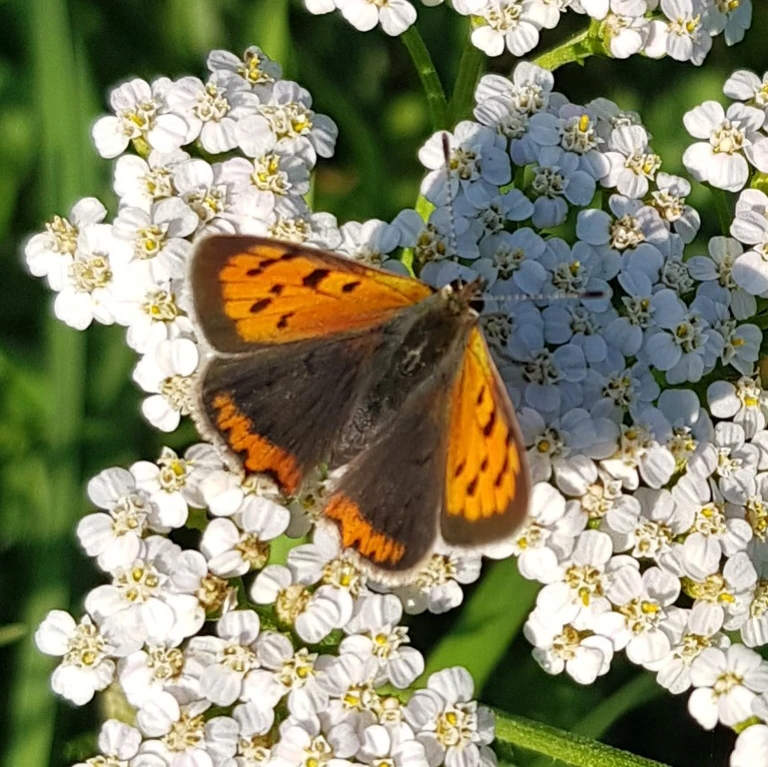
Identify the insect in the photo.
Lycaena phlaeas
